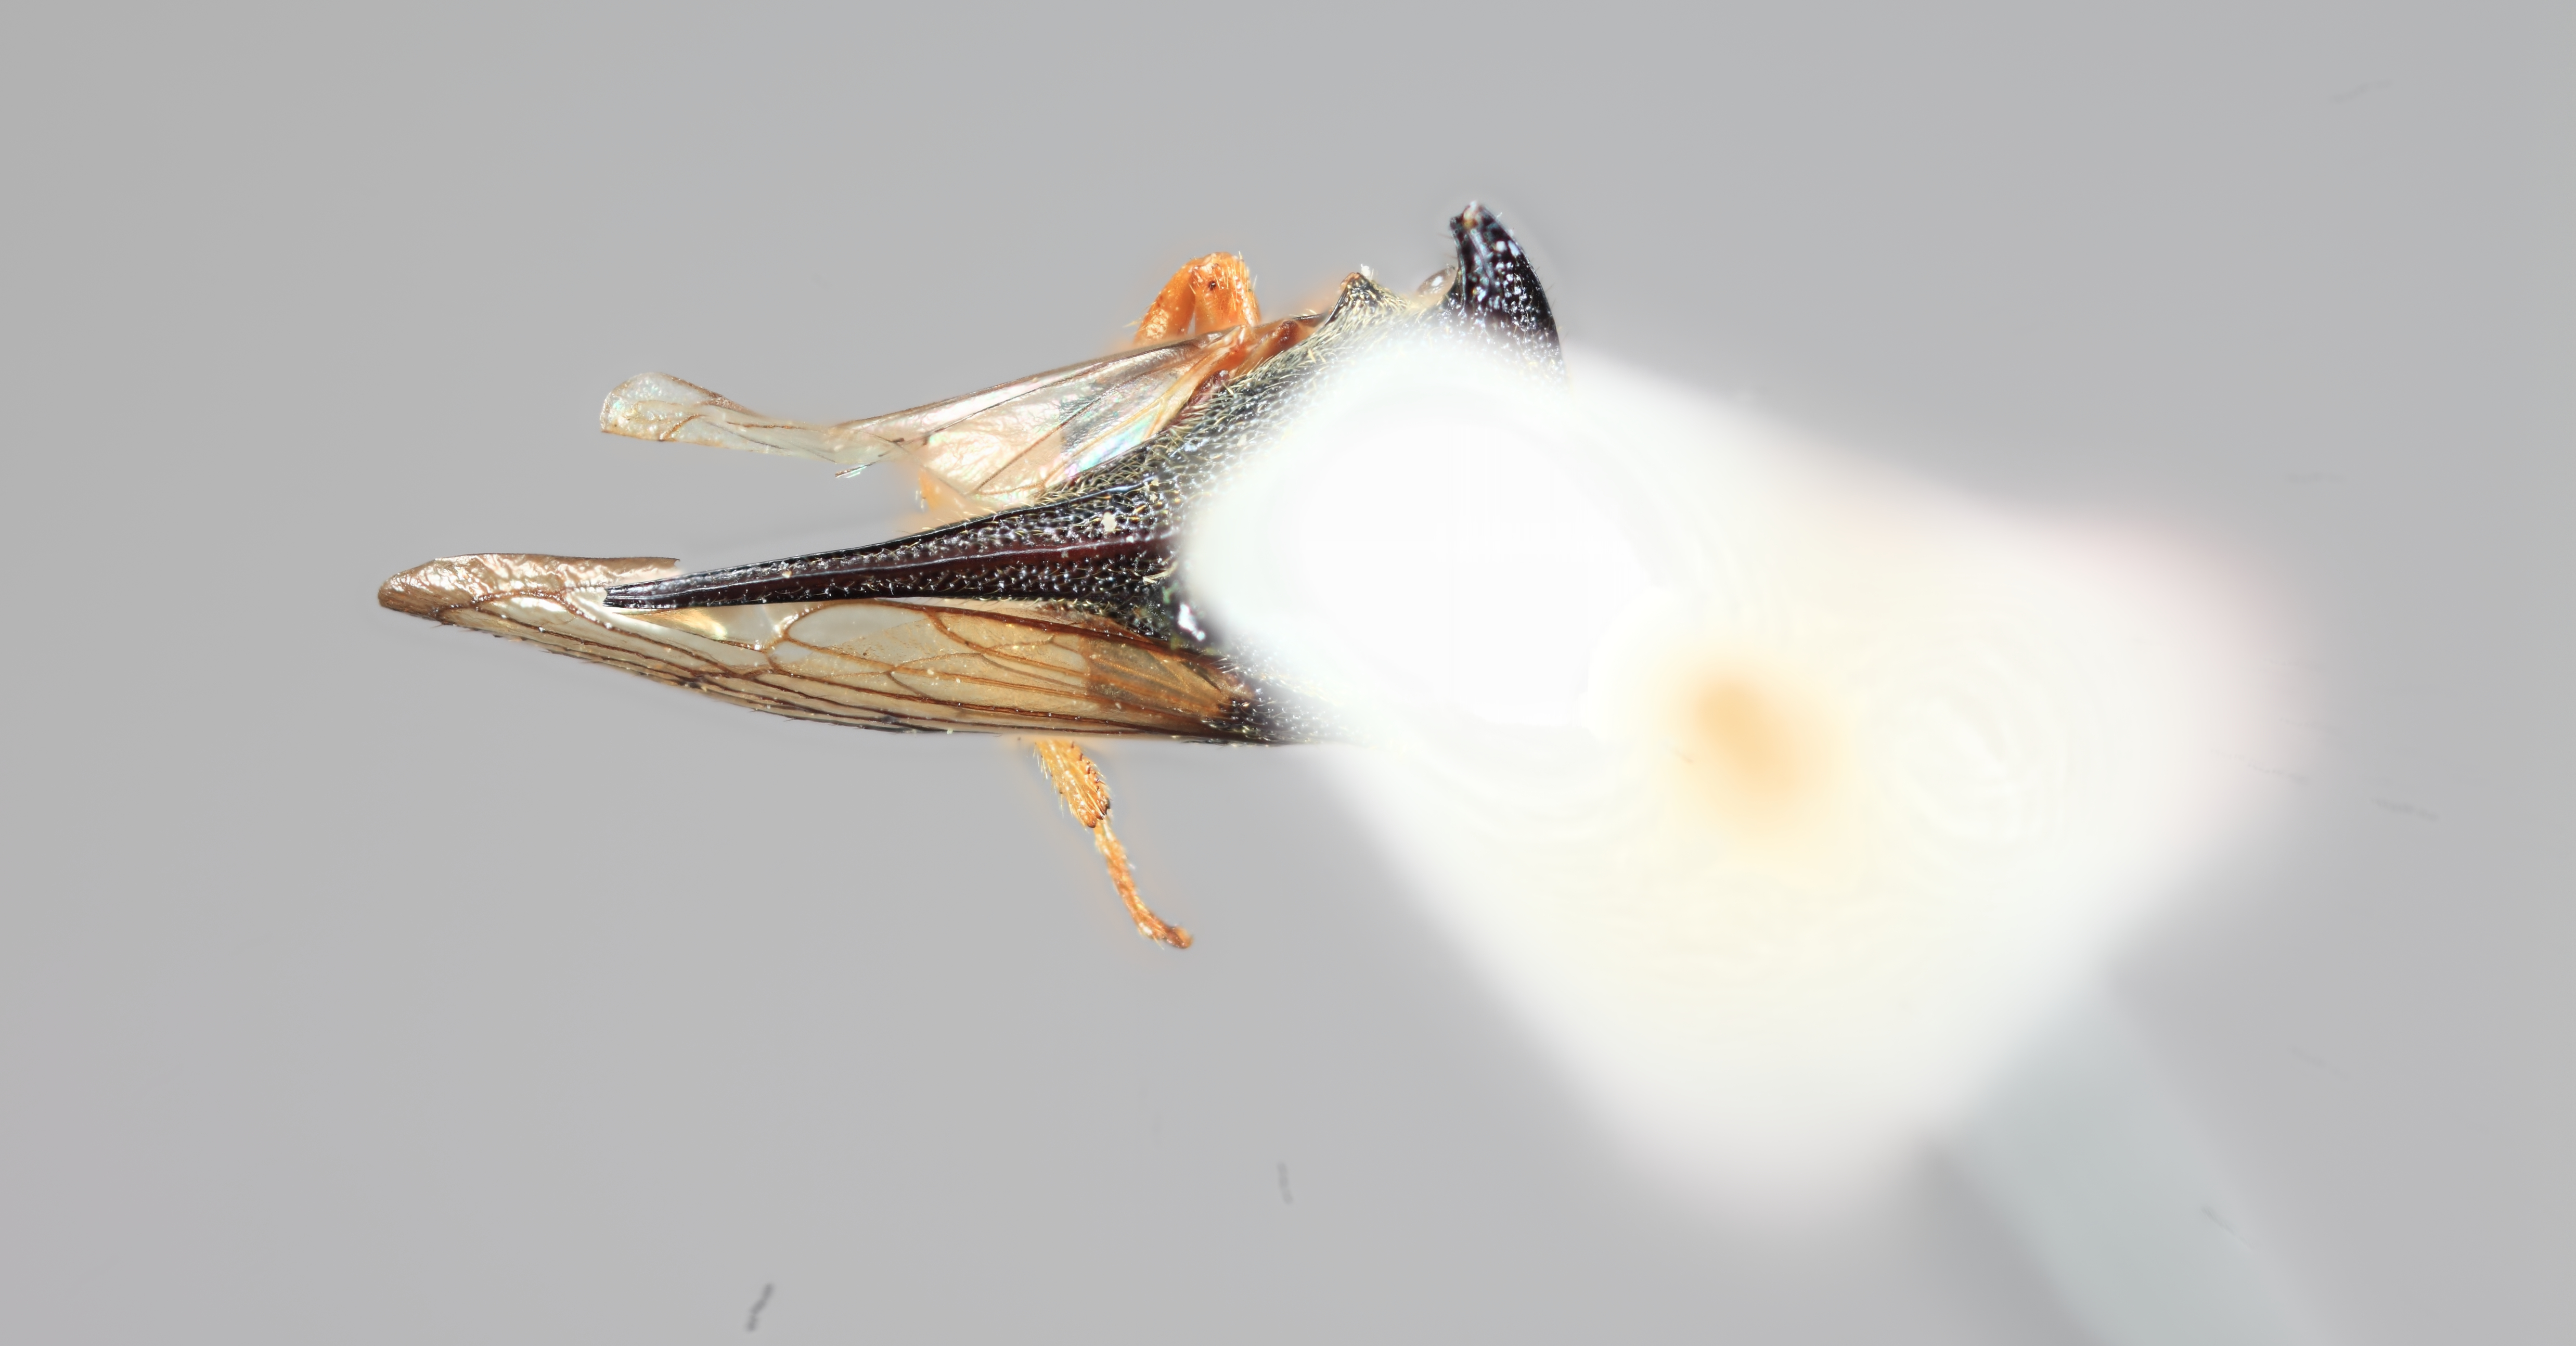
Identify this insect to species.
Centrotypus parvus
